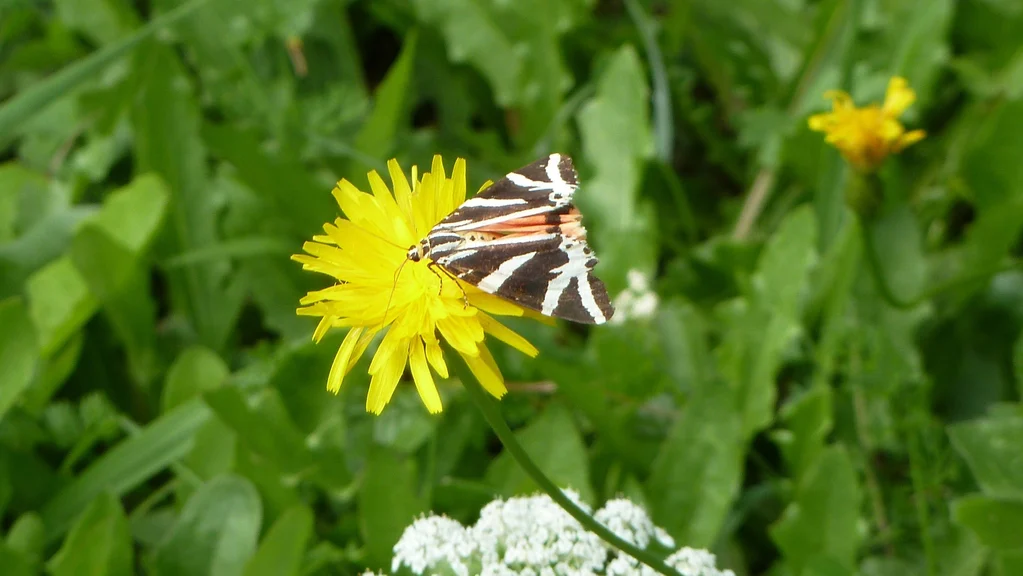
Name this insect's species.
Euplagia quadripunctaria
